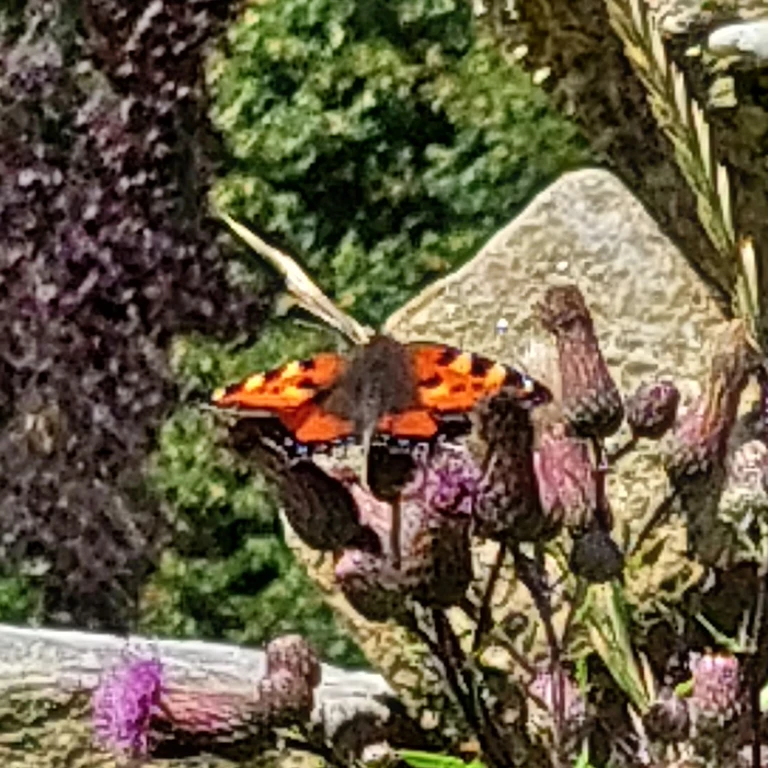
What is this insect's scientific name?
Aglais urticae
